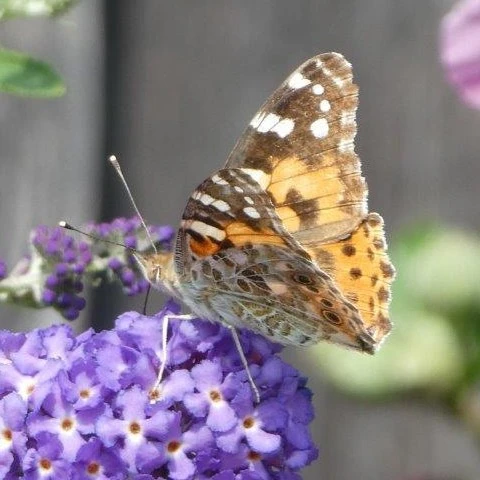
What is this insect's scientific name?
Vanessa cardui
